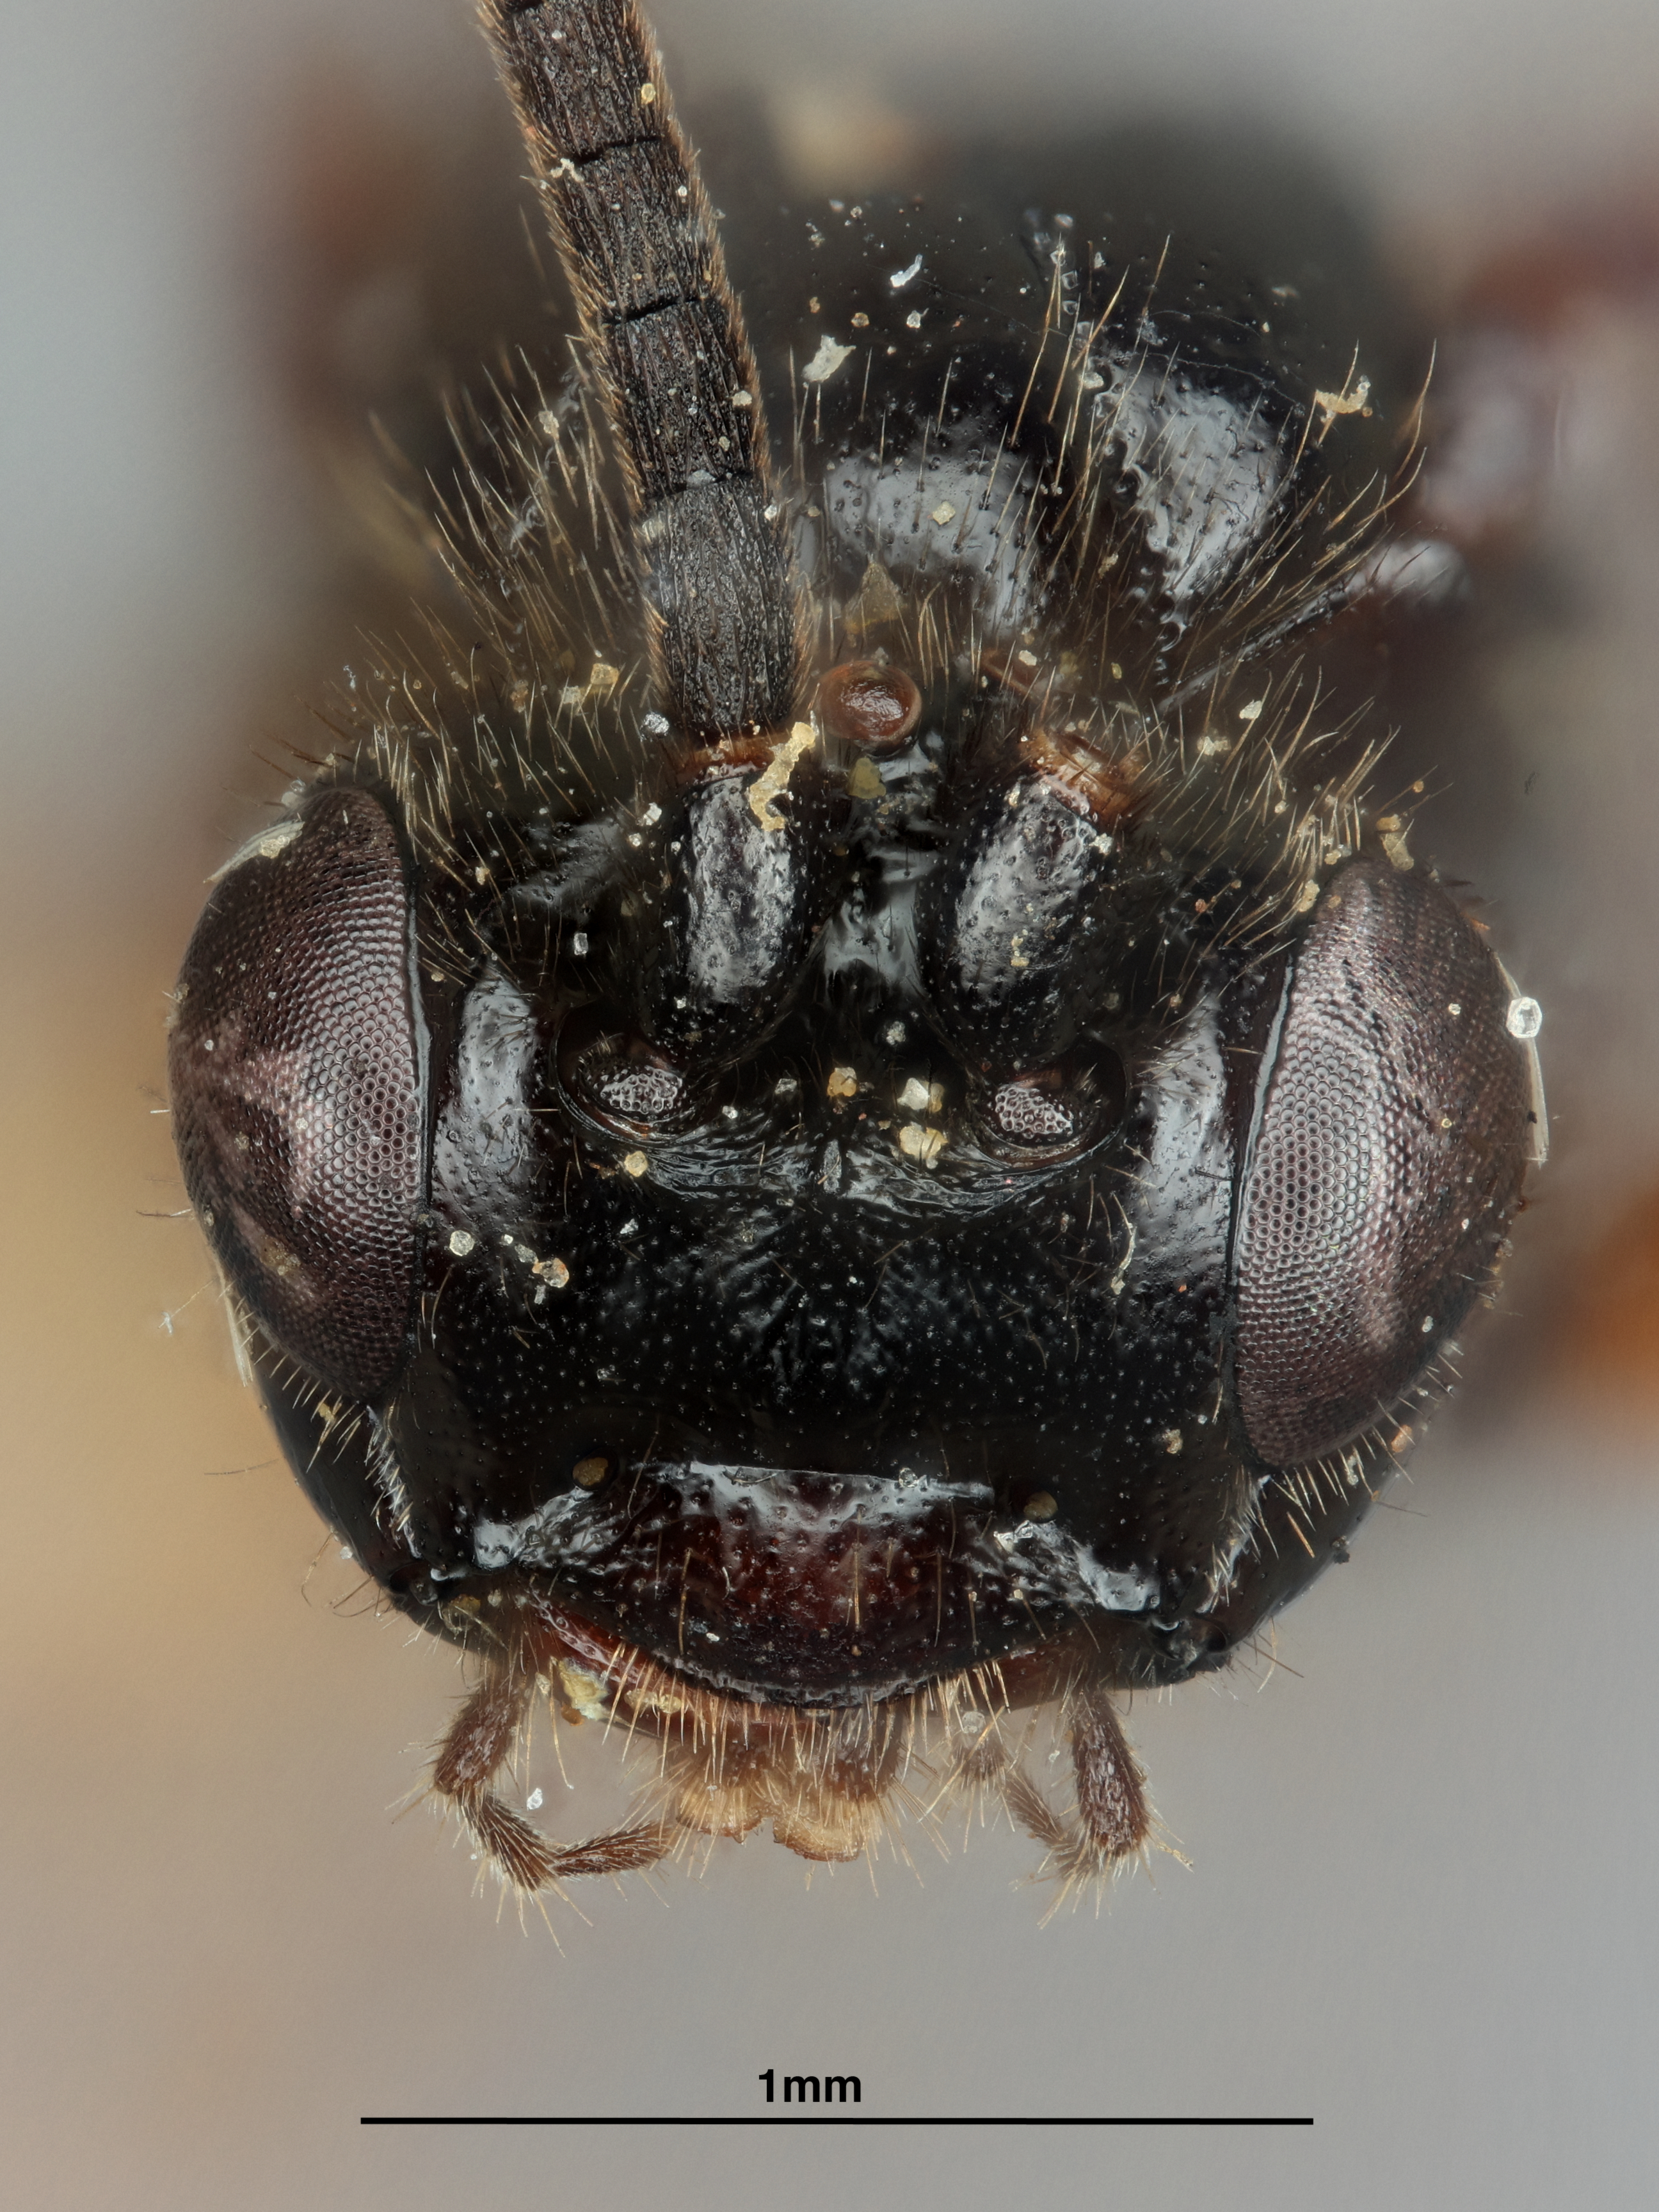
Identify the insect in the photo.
Cardiochiles arugosus
